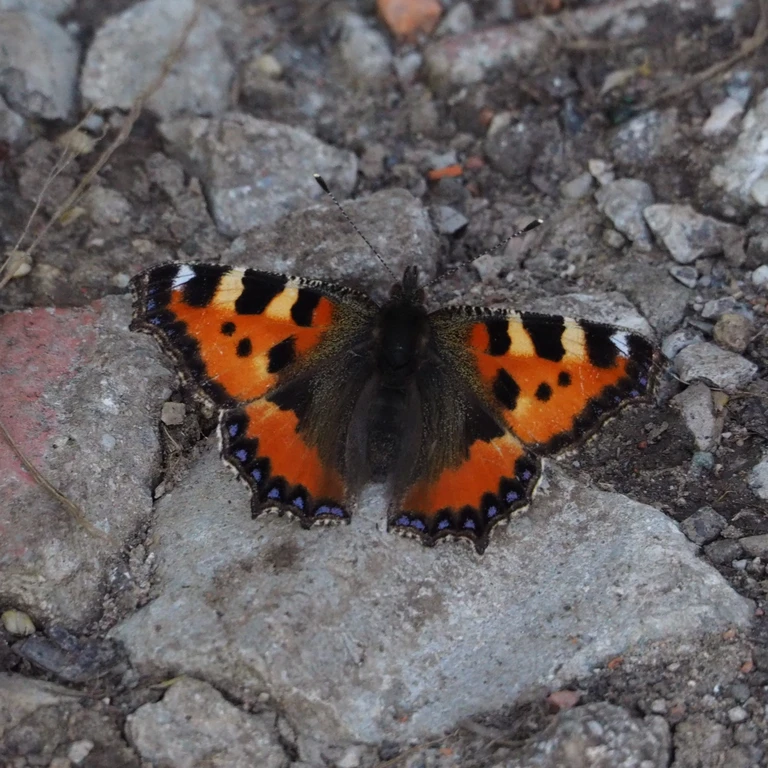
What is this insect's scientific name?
Aglais urticae
